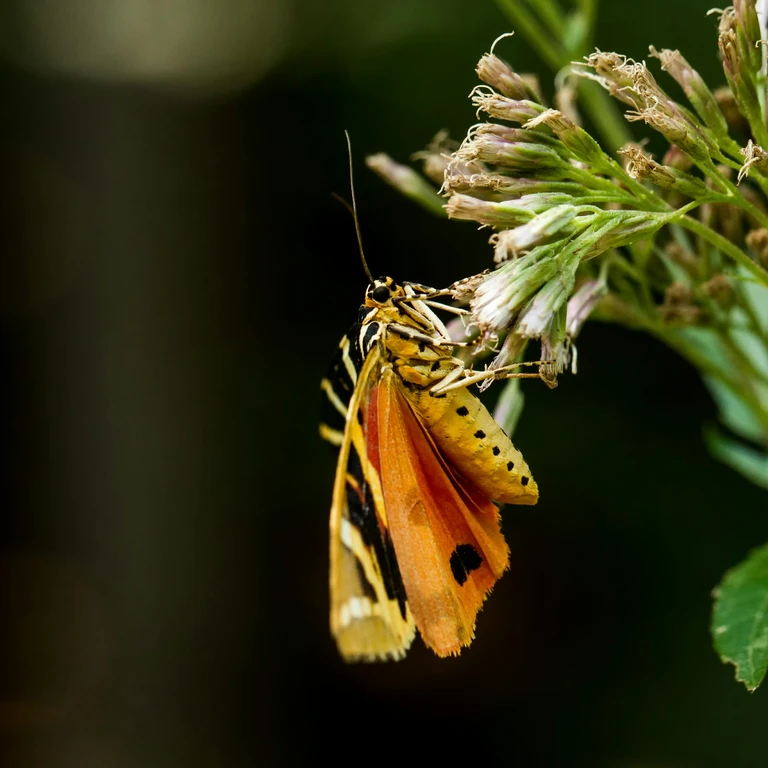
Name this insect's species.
Euplagia quadripunctaria
